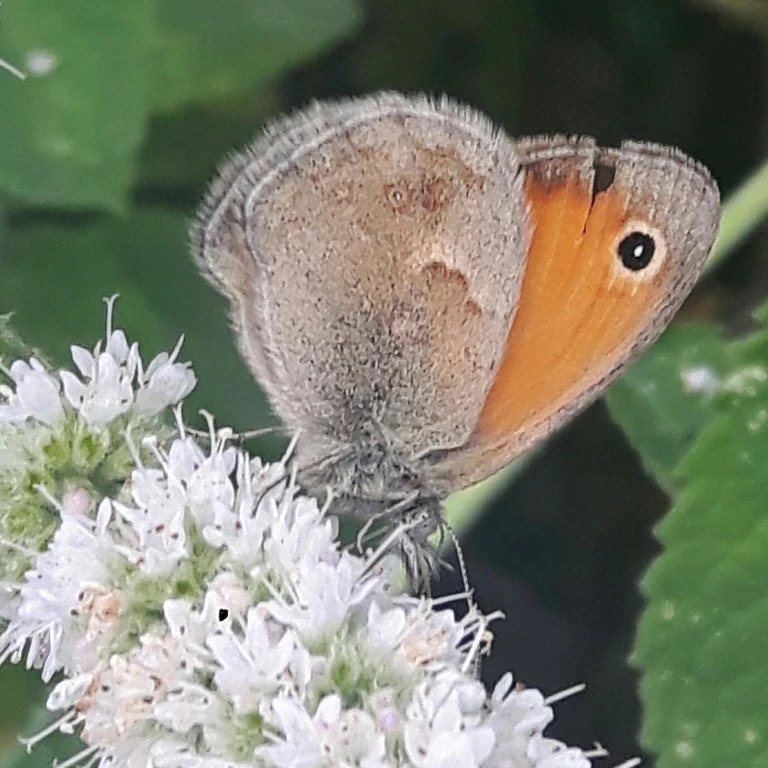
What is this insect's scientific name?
Coenonympha pamphilus
